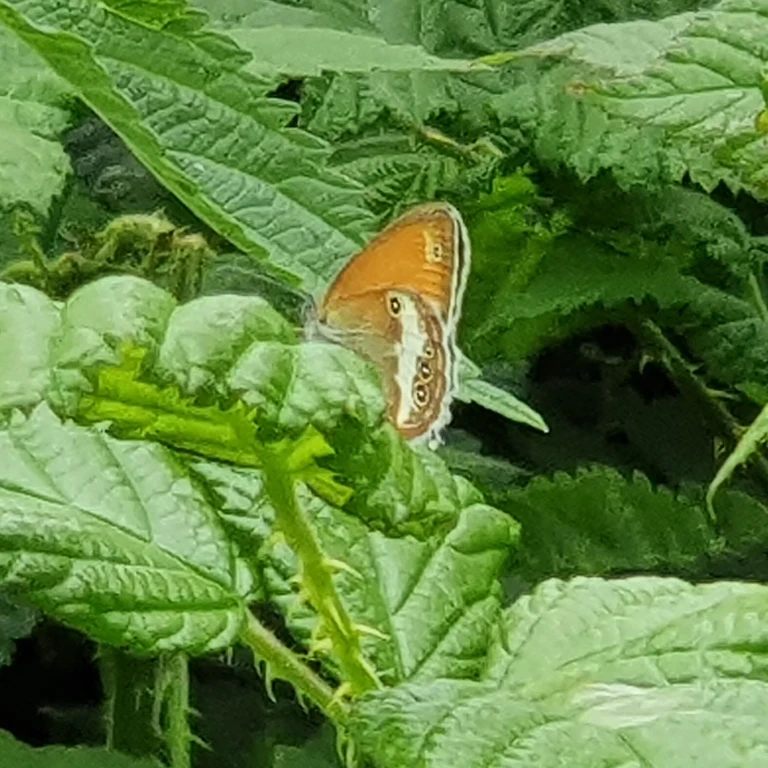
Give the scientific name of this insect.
Coenonympha arcania
